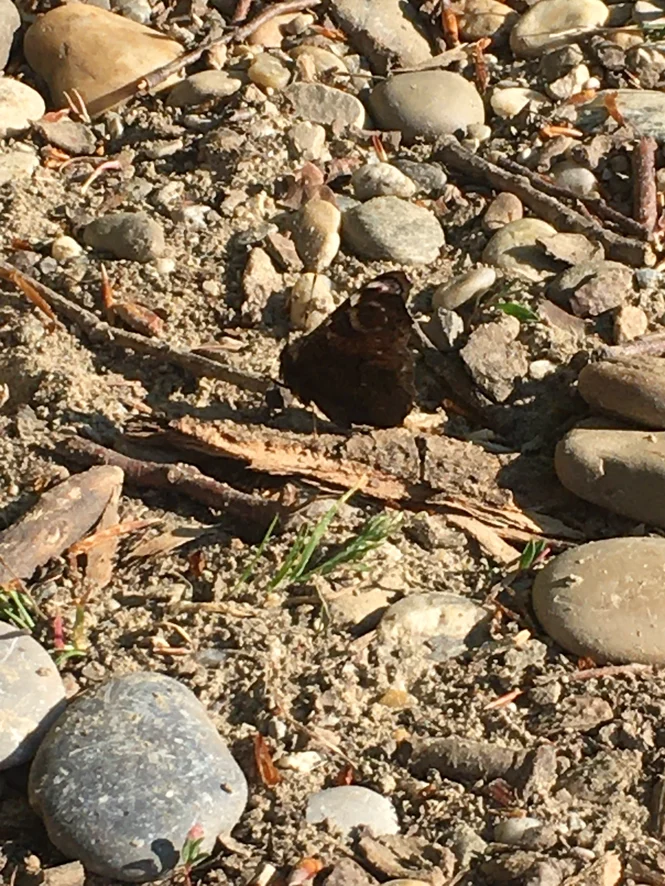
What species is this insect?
Aglais io
